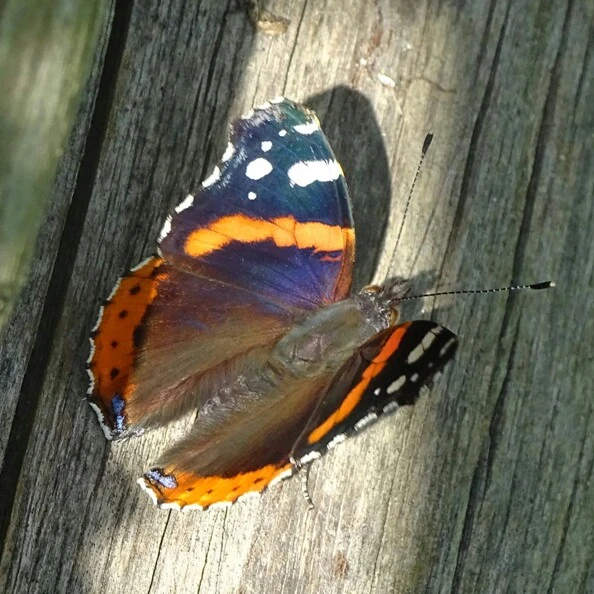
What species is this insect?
Vanessa atalanta
